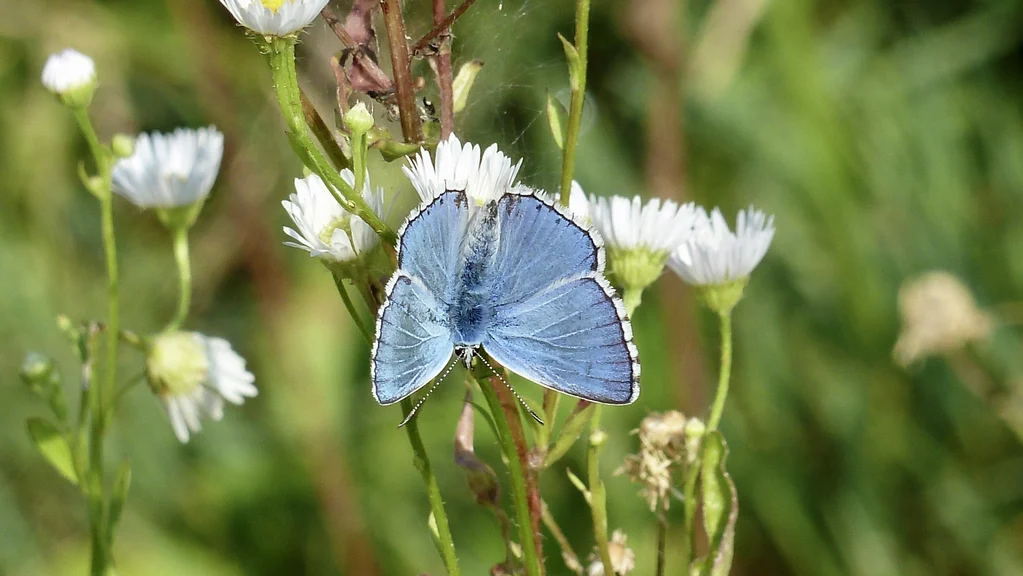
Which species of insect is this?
Lysandra bellargus
